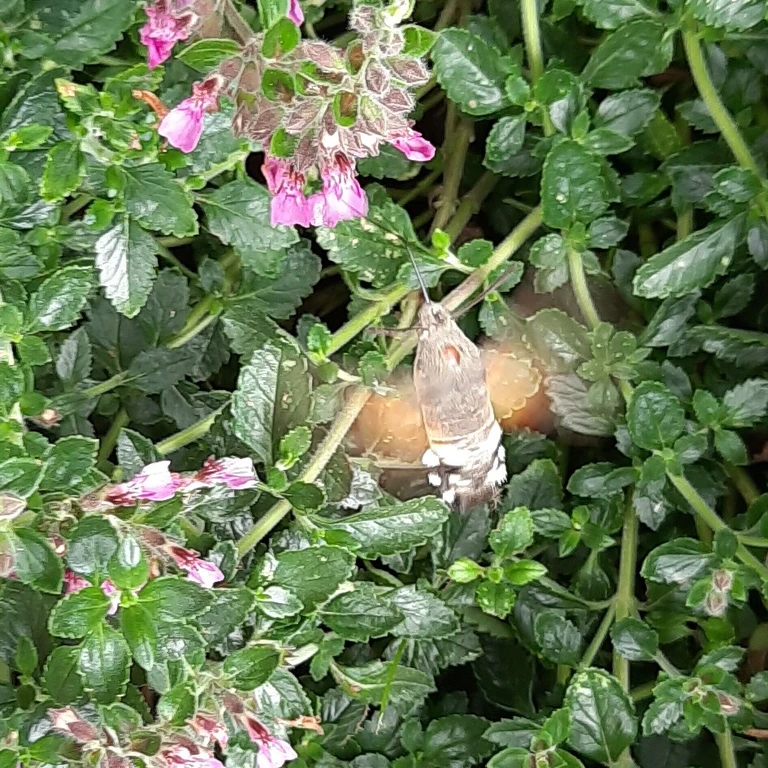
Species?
Macroglossum stellatarum
